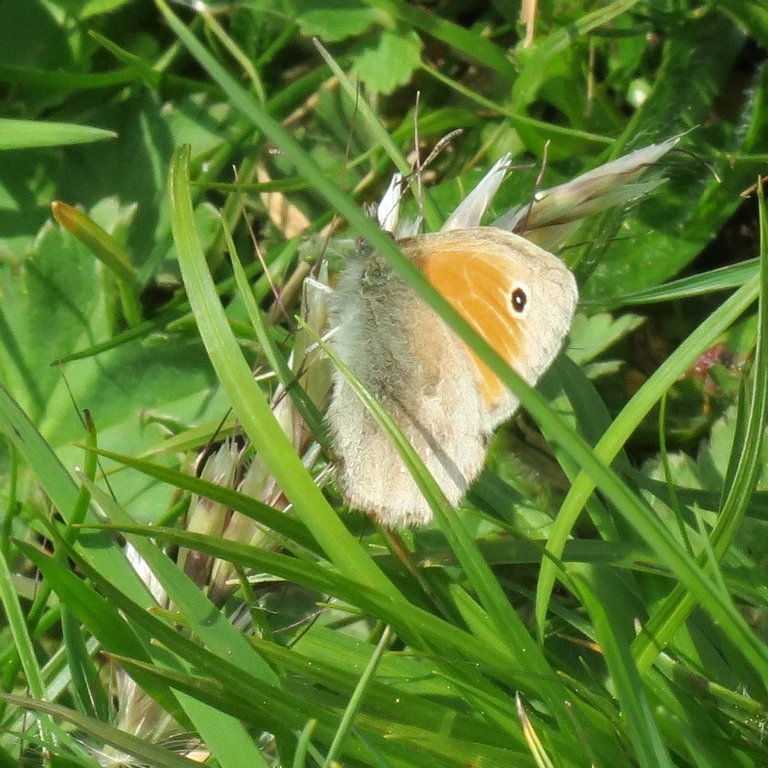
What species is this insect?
Coenonympha pamphilus
